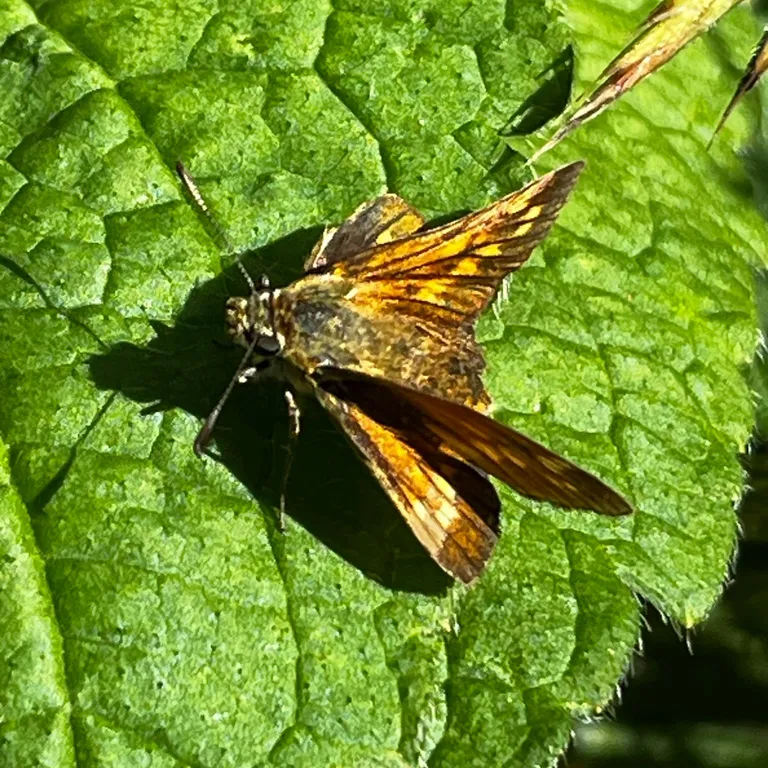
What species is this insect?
Ochlodes sylvanus (also Ochlodes venata)
